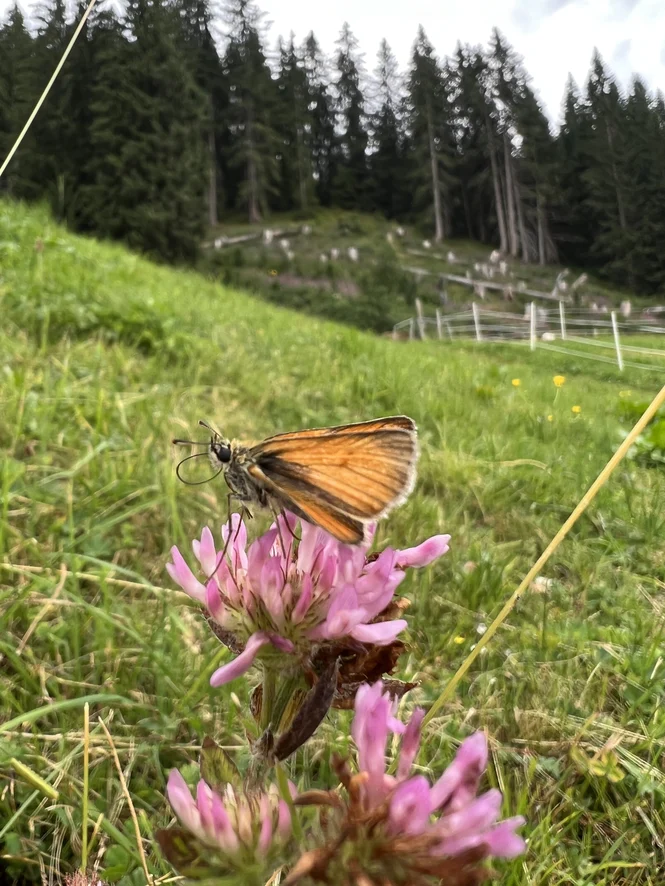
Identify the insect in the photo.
Thymelicus sylvestris
